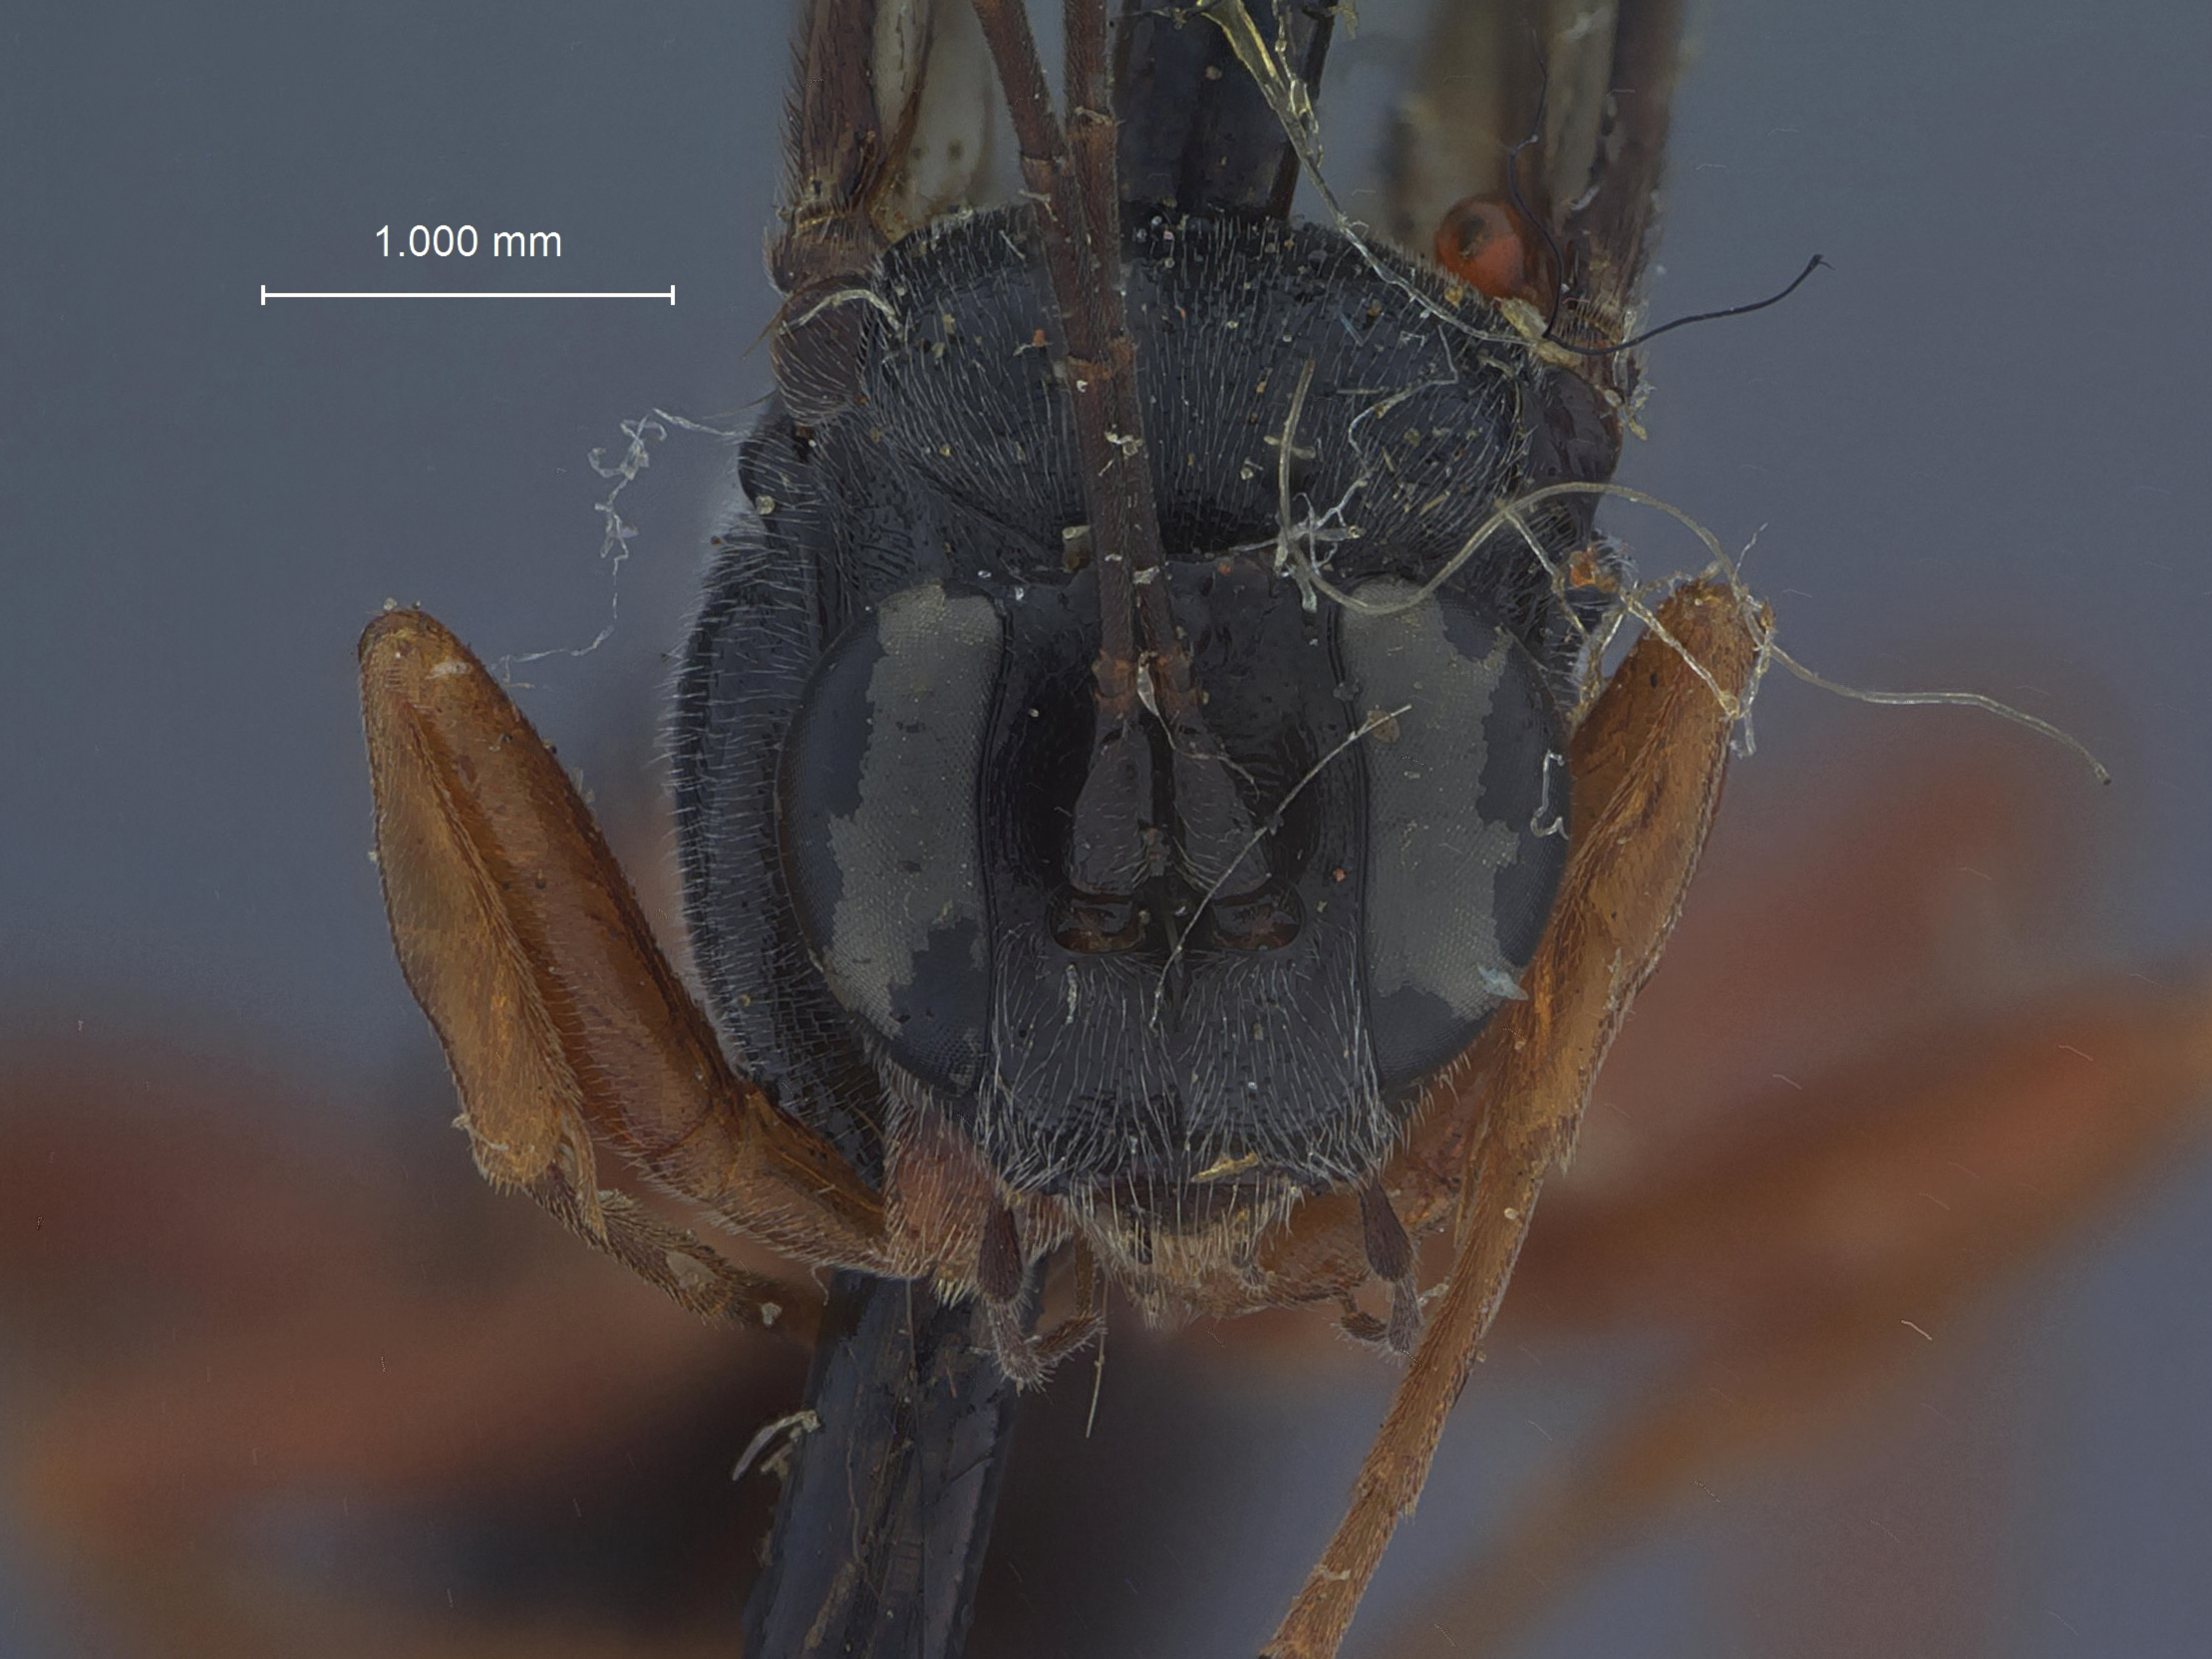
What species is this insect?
Pimpla erythropus
